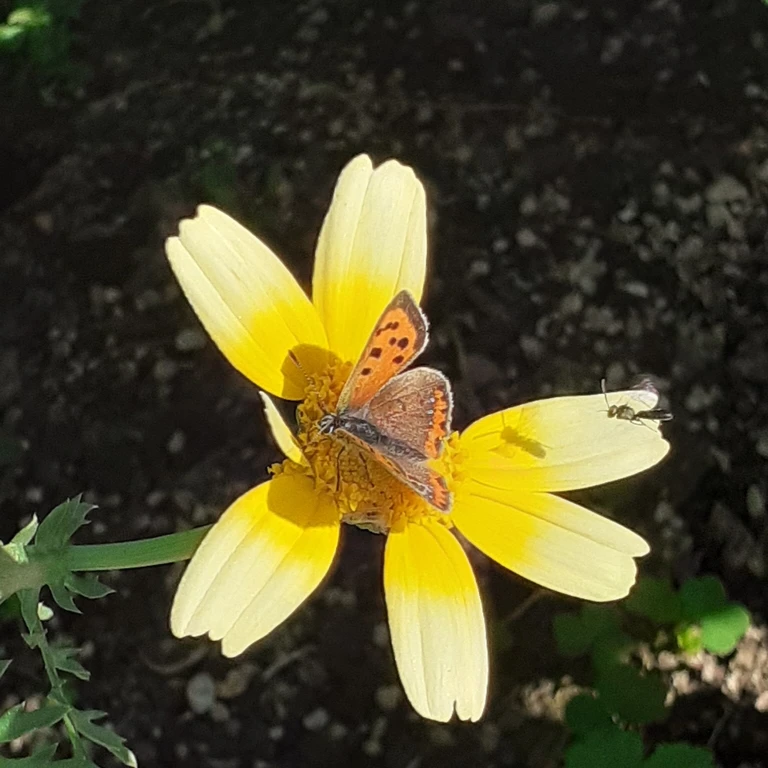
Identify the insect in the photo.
Lycaena phlaeas
